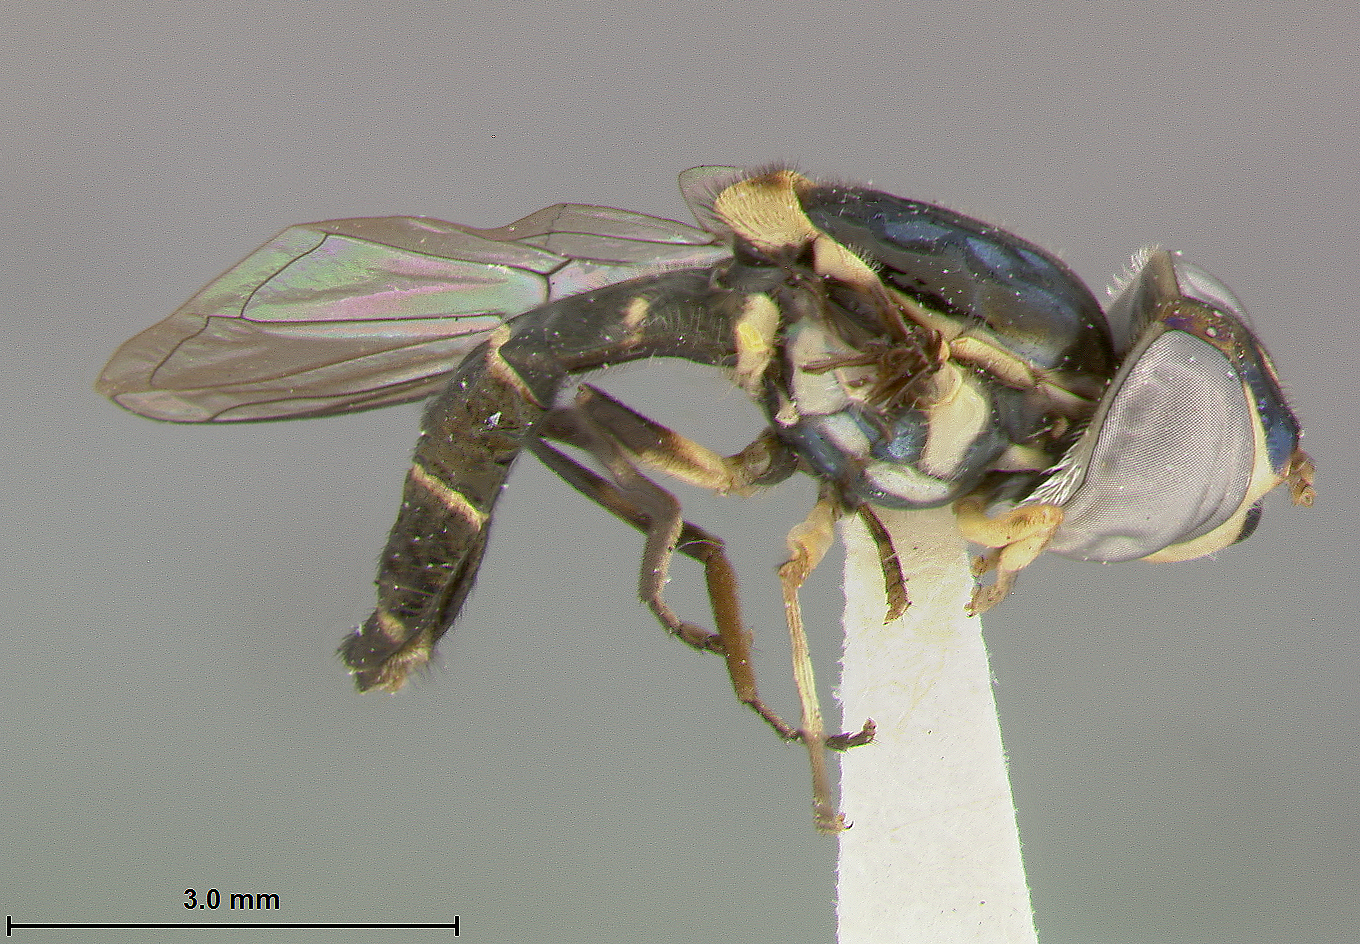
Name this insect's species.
Epistrophe longulus
